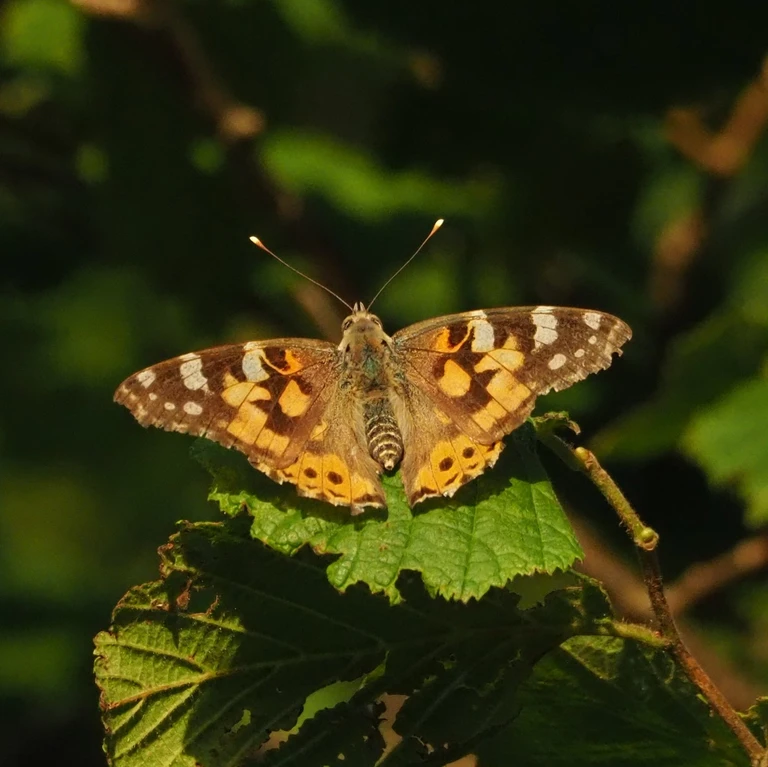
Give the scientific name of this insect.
Vanessa cardui
